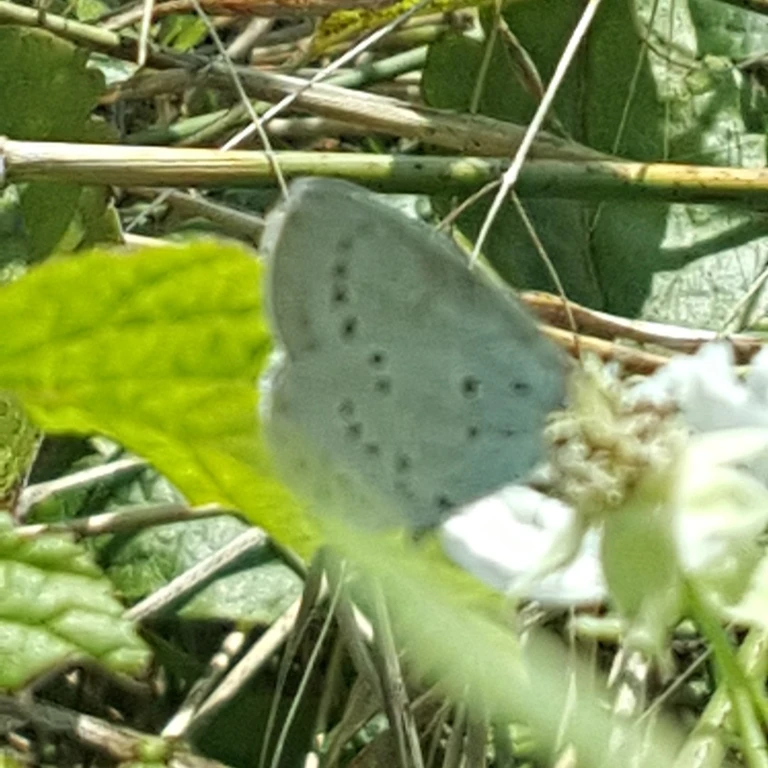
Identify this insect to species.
Celastrina argiolus
